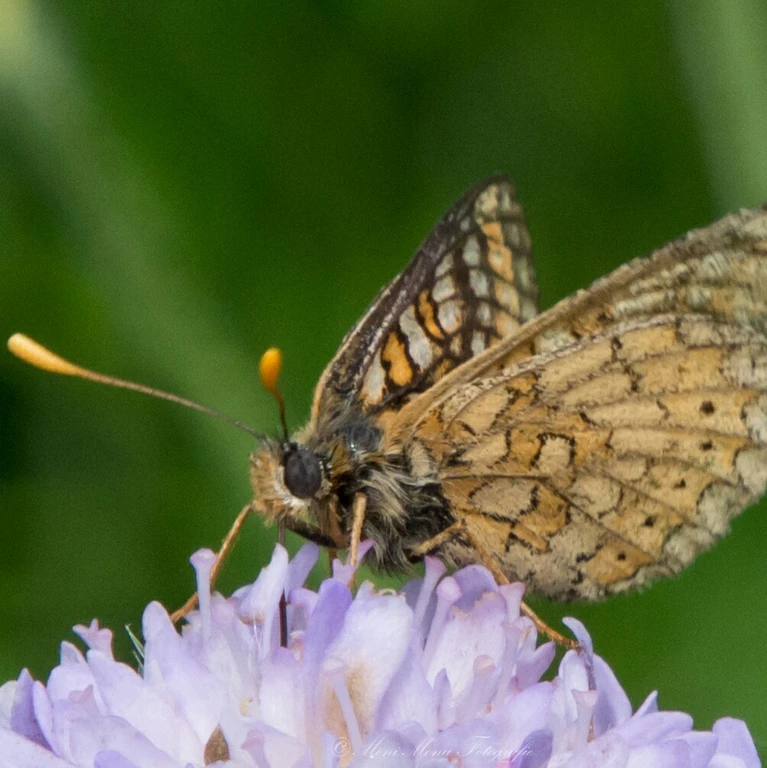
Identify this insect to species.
Euphydryas aurinia
